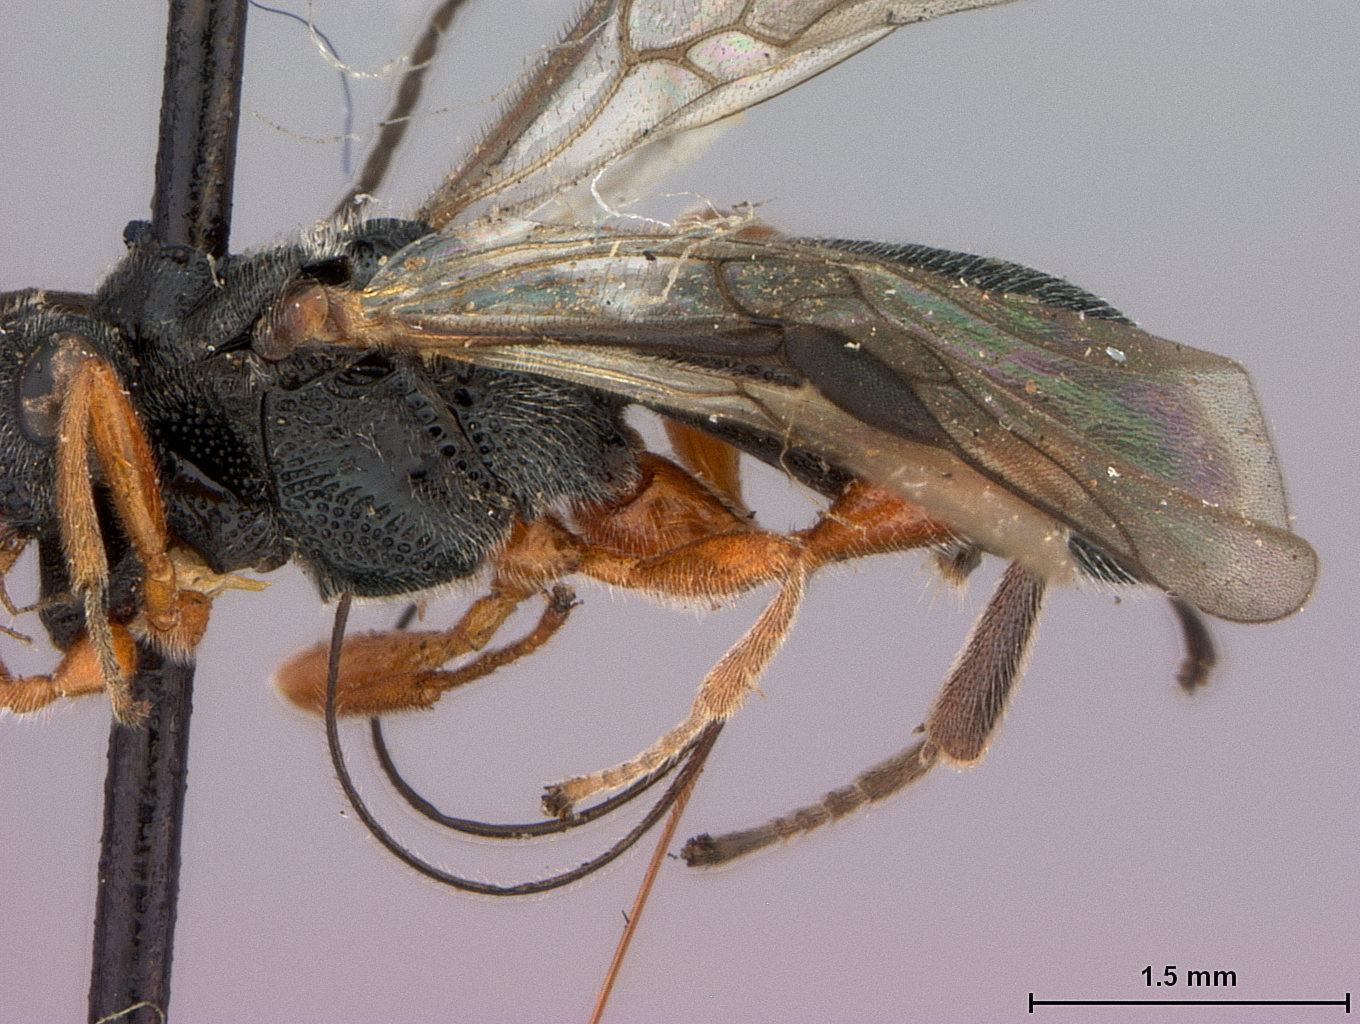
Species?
Urosigalphus barberi
